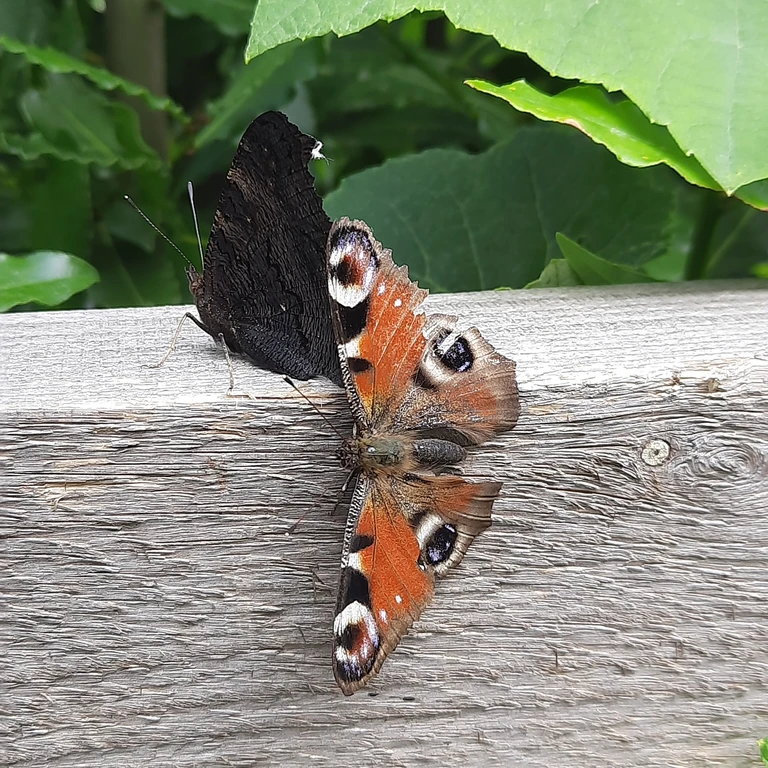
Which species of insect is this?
Aglais io
